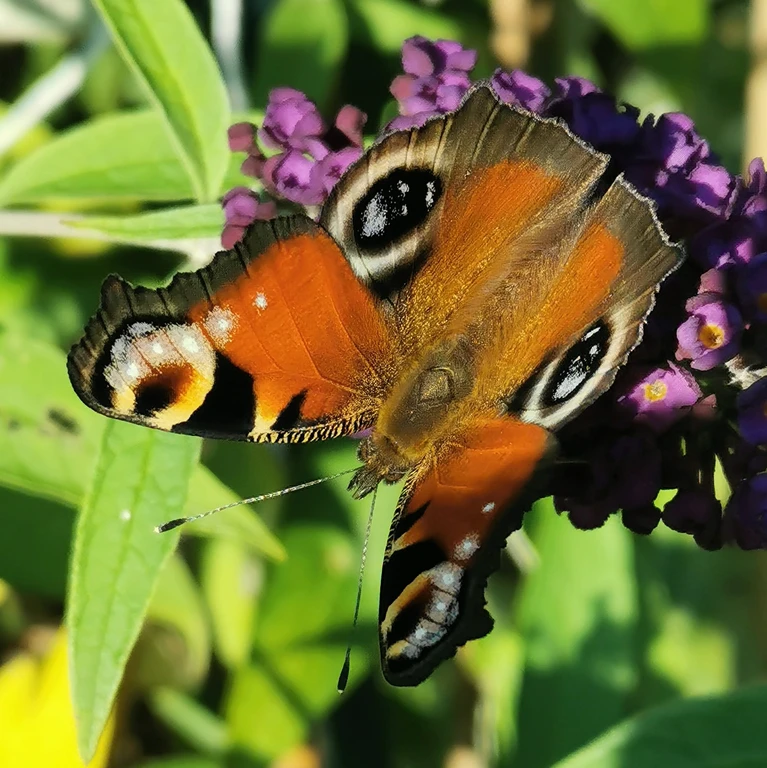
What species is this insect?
Aglais io
